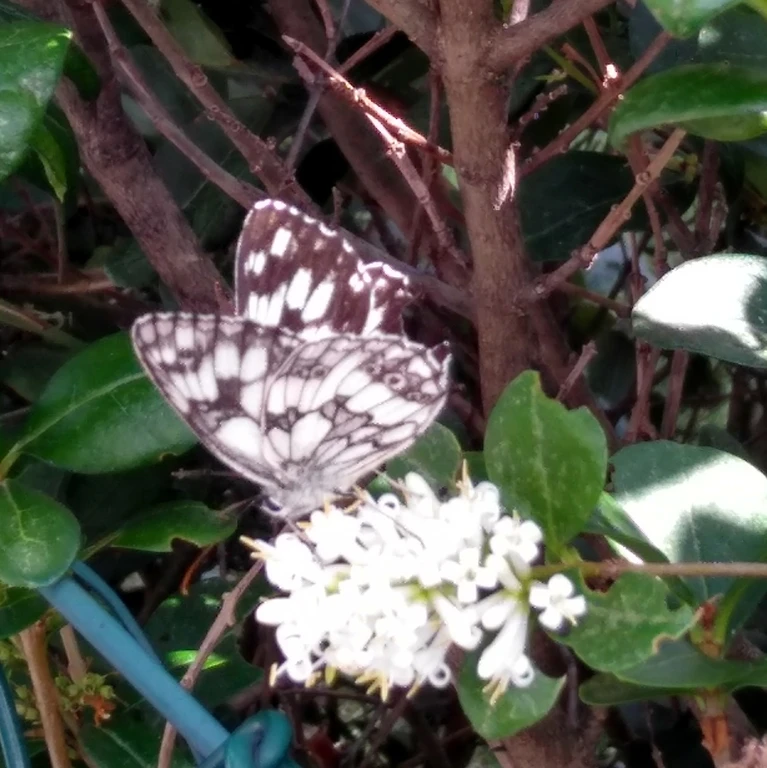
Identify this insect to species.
Melanargia galathea
